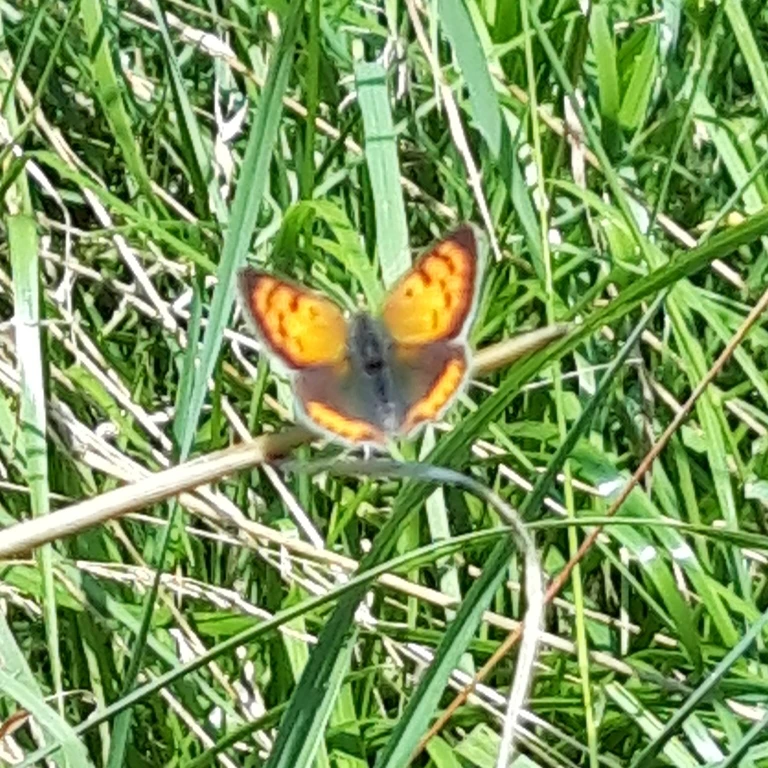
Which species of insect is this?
Lycaena phlaeas
